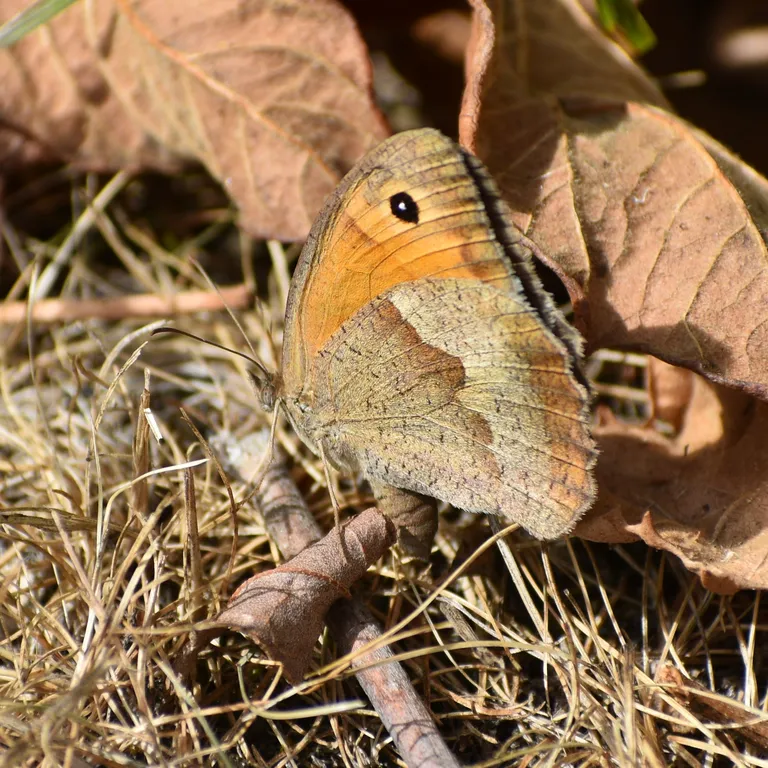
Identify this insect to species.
Maniola jurtina
